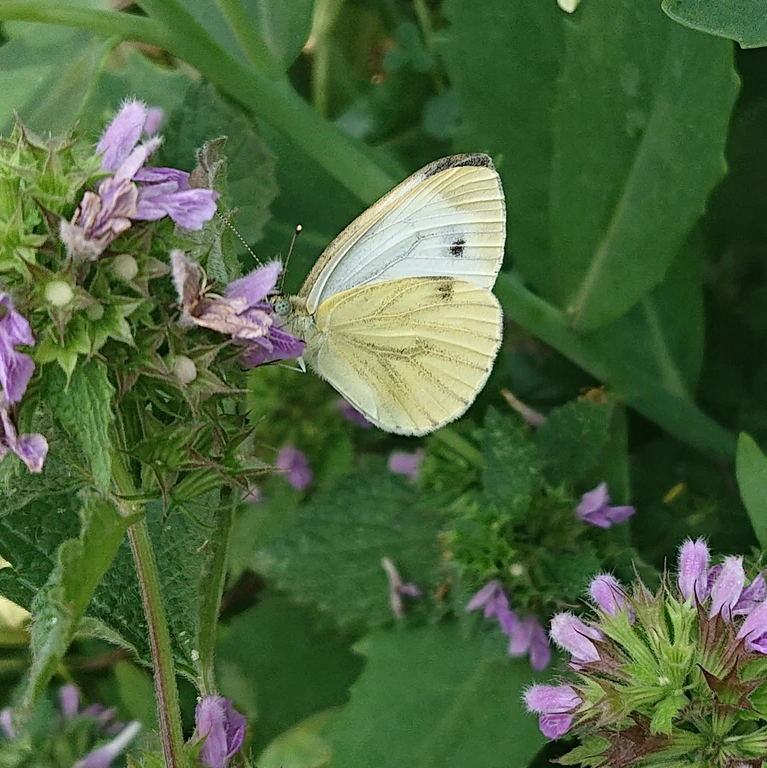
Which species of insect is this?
Pieris napi
